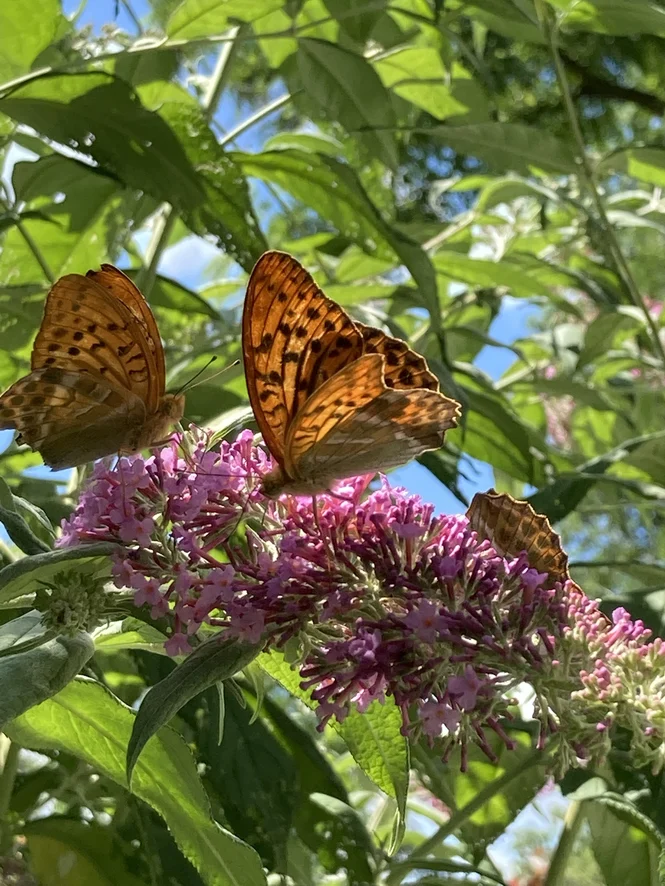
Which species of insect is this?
Argynnis paphia
